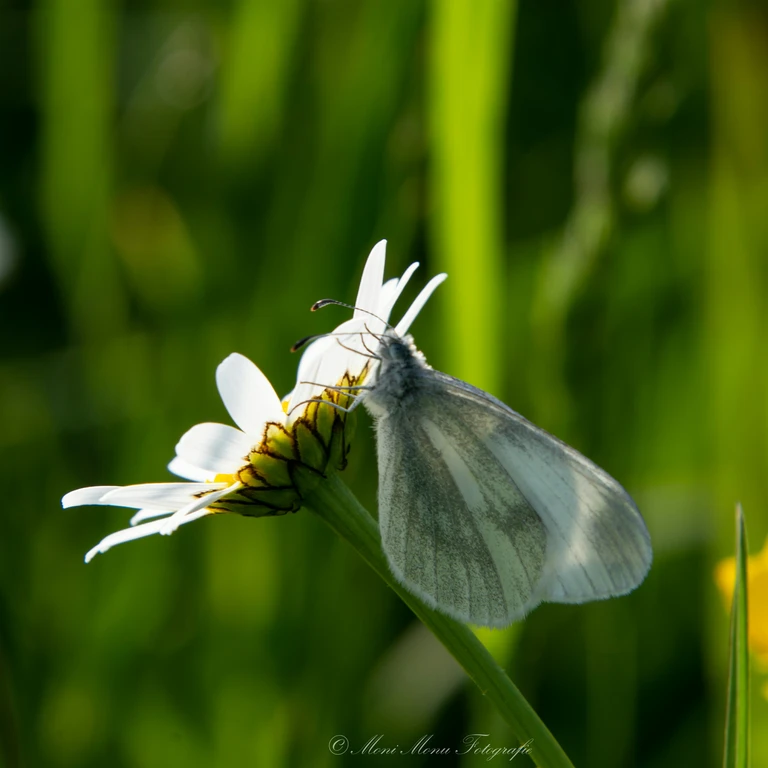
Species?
Leptidea sinapis/juvernica
